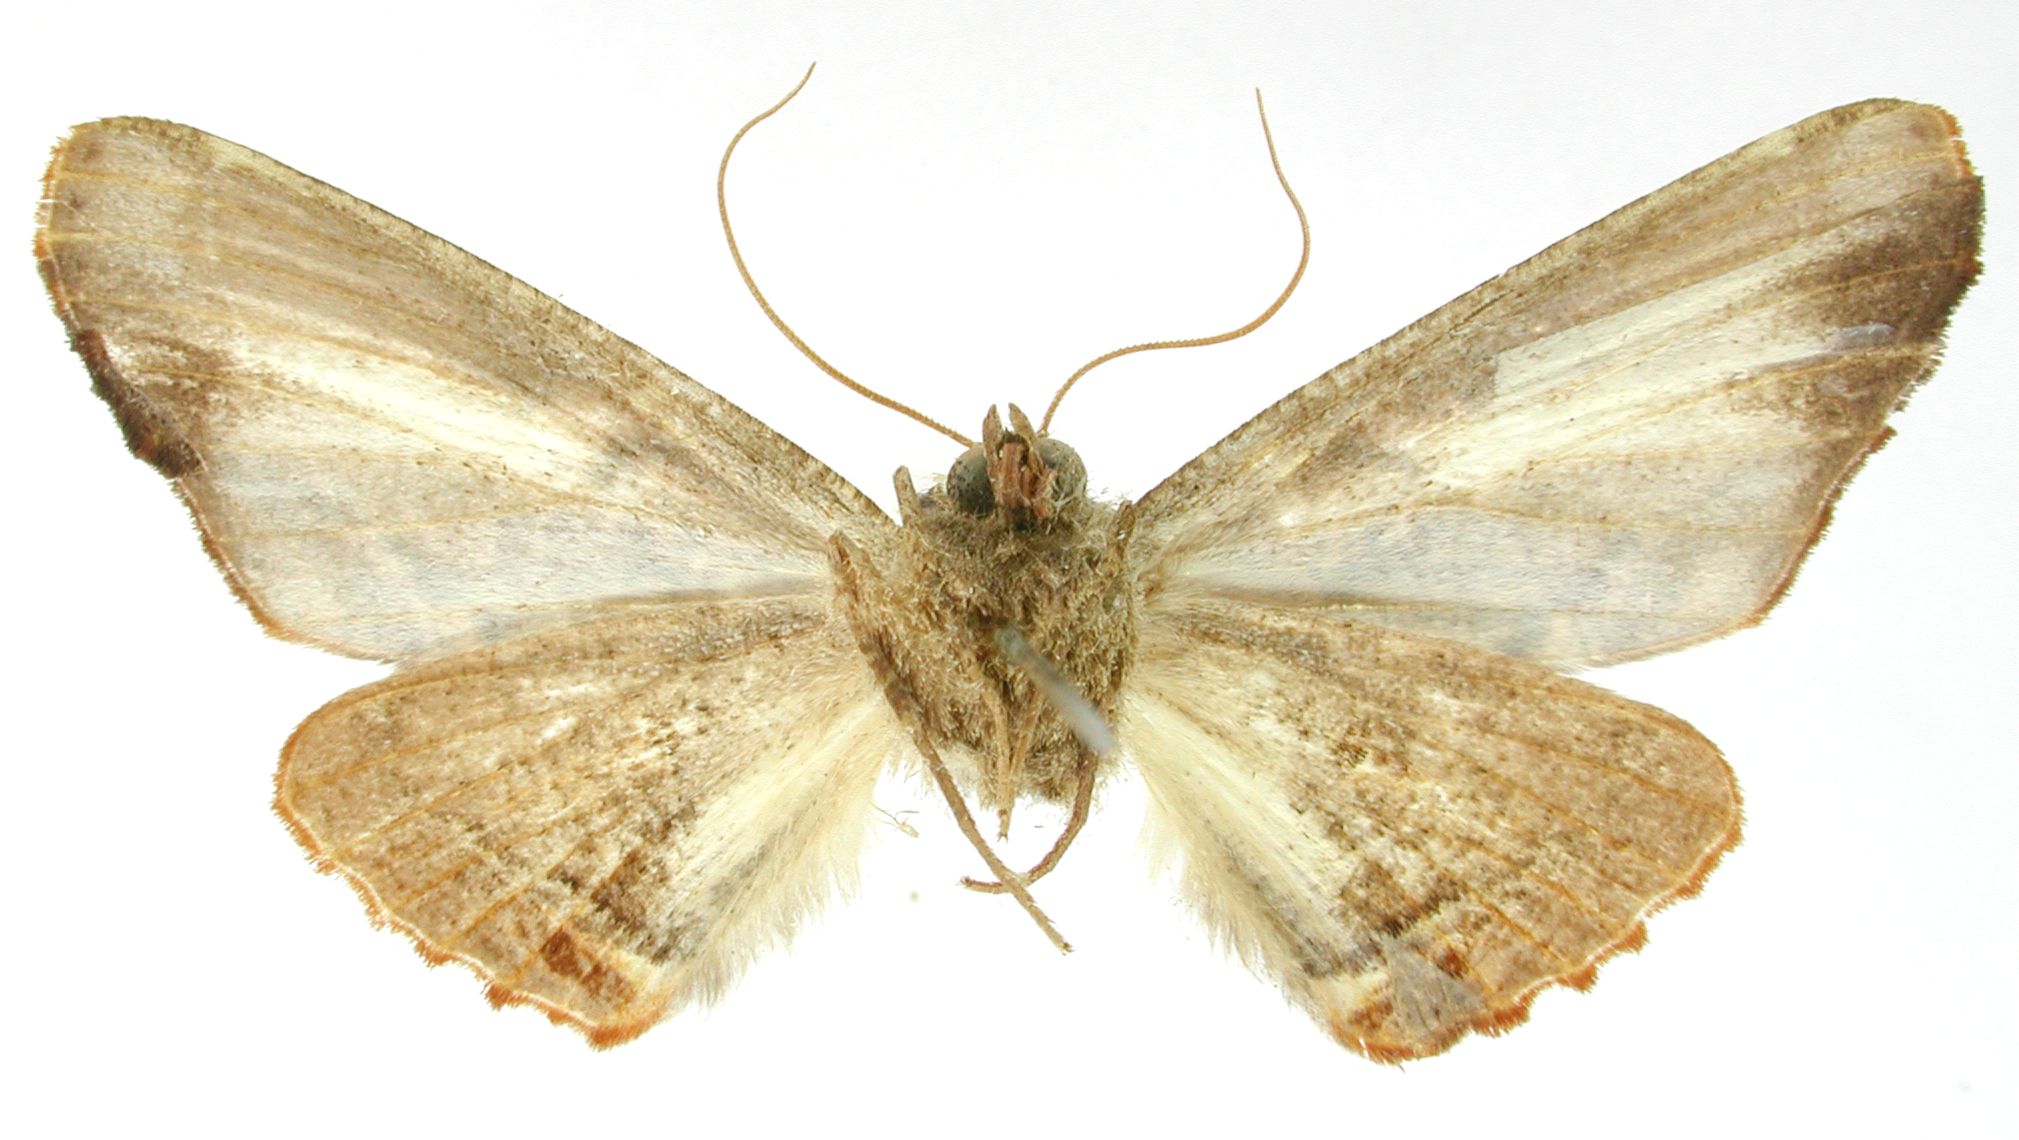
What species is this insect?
Meticulodes algerna
